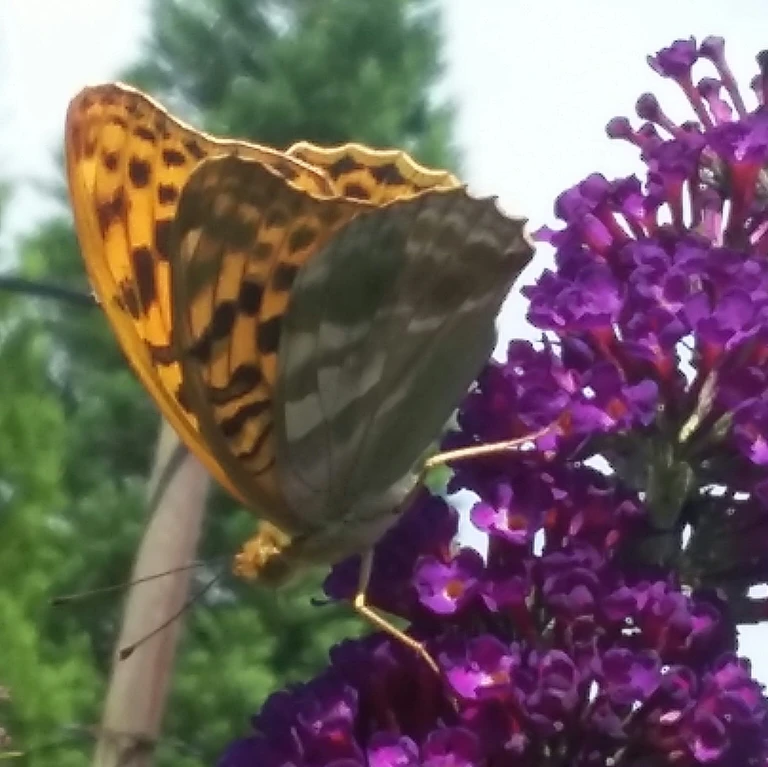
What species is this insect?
Argynnis paphia
